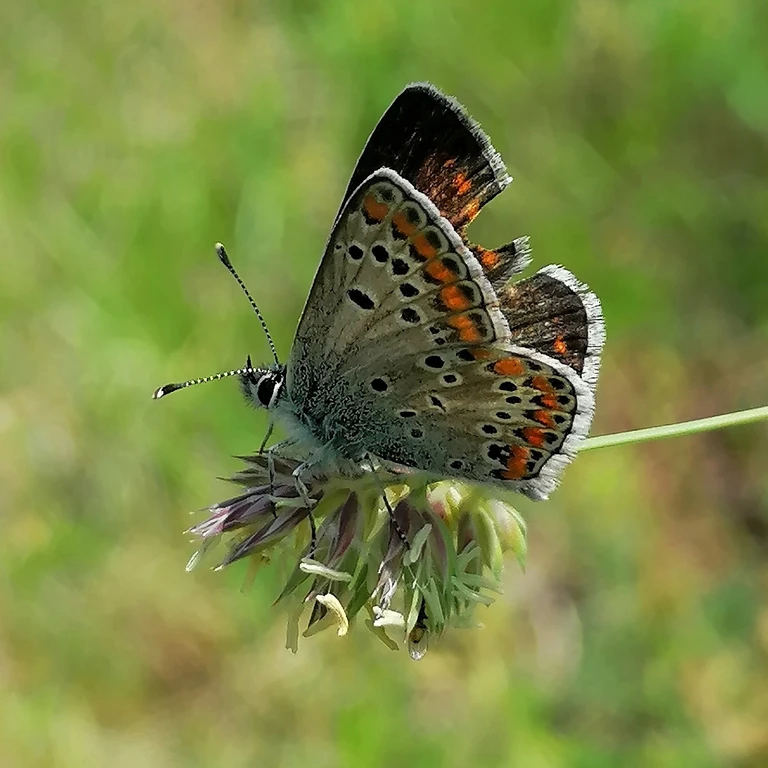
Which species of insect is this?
Aricia agestis/artaxerxes
